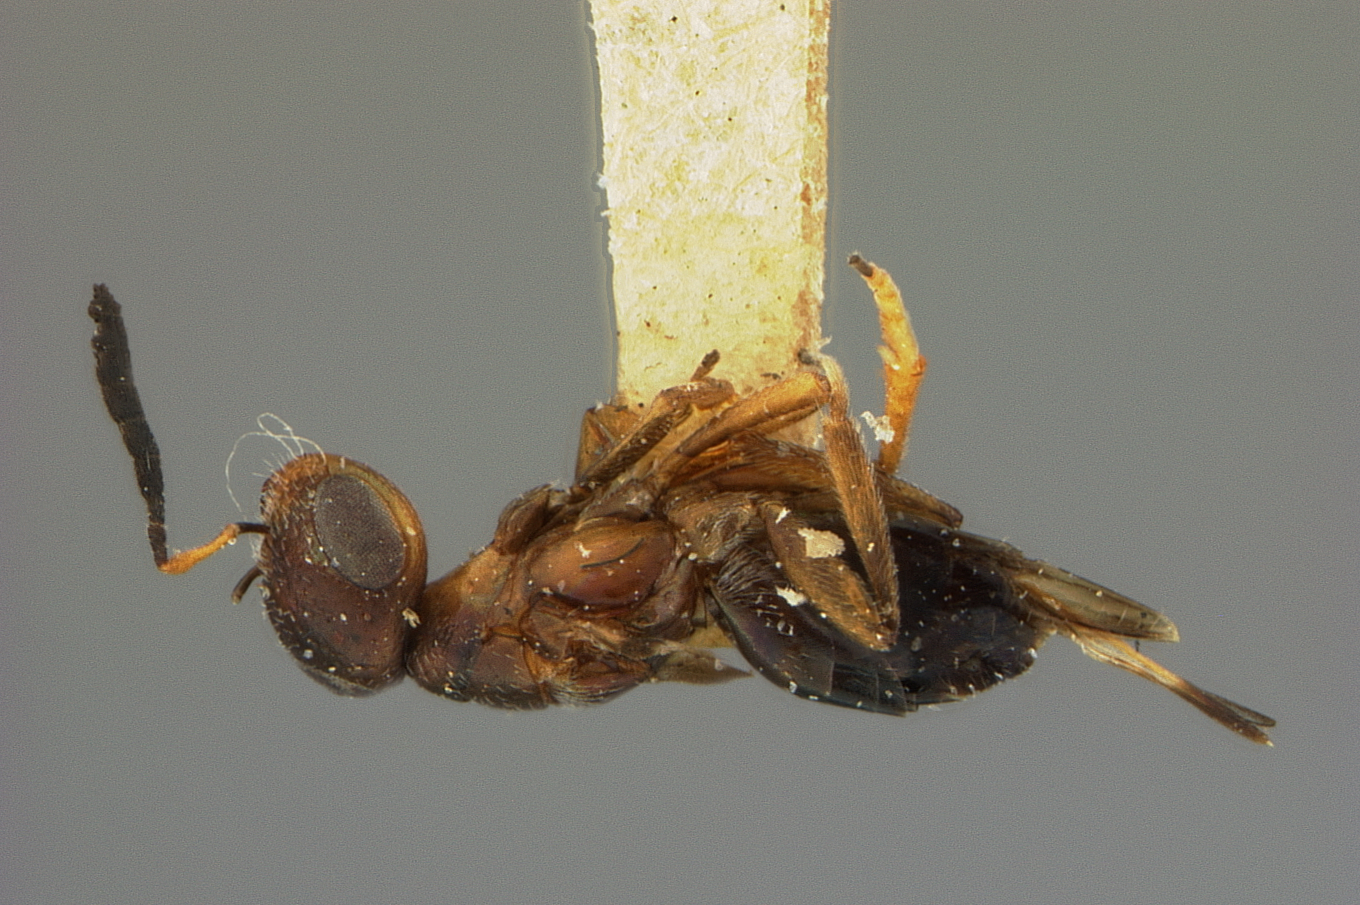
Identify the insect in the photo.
Henicopygus subapterus
